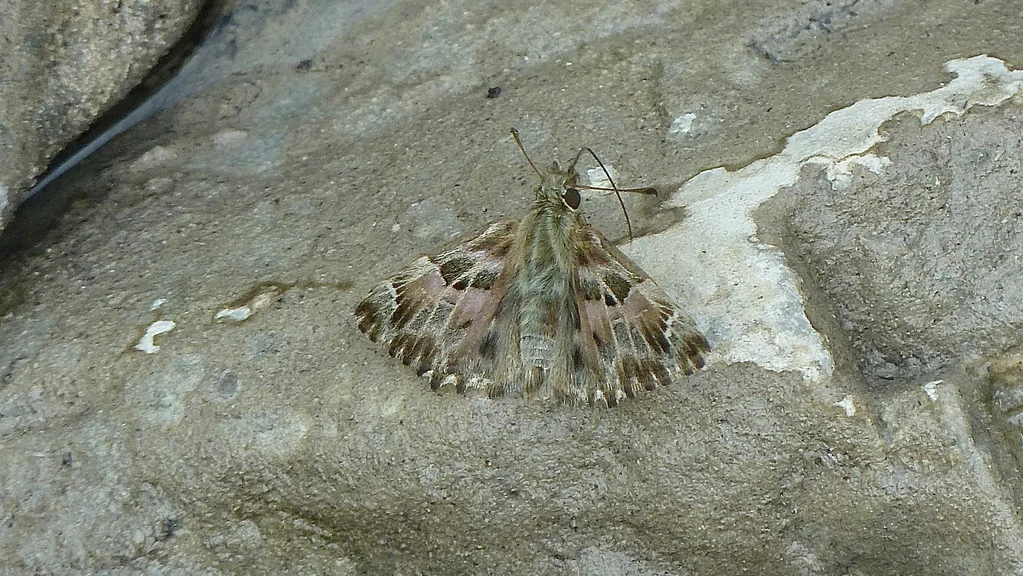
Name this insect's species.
Carcharodus alceae
